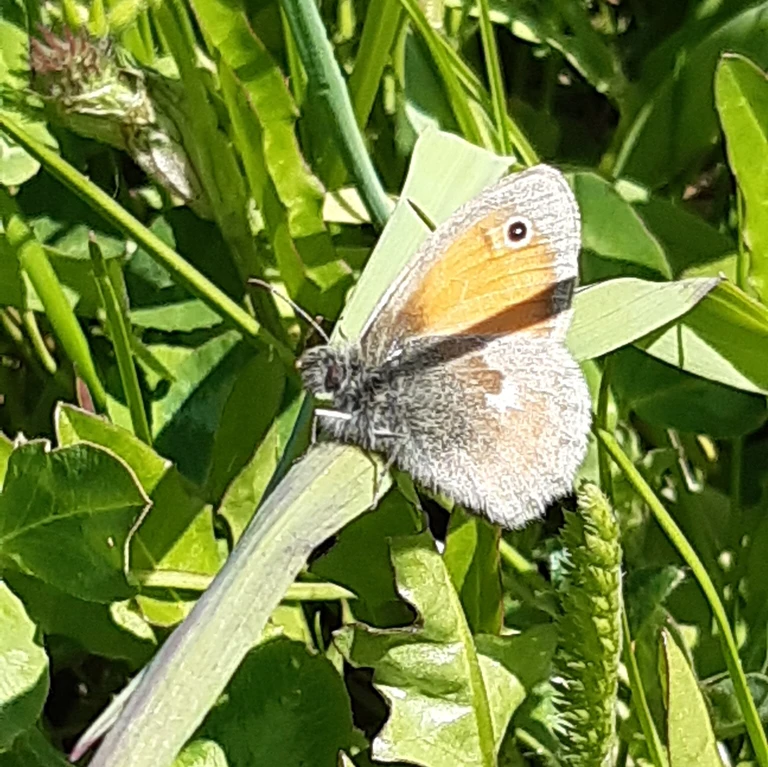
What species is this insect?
Coenonympha pamphilus
